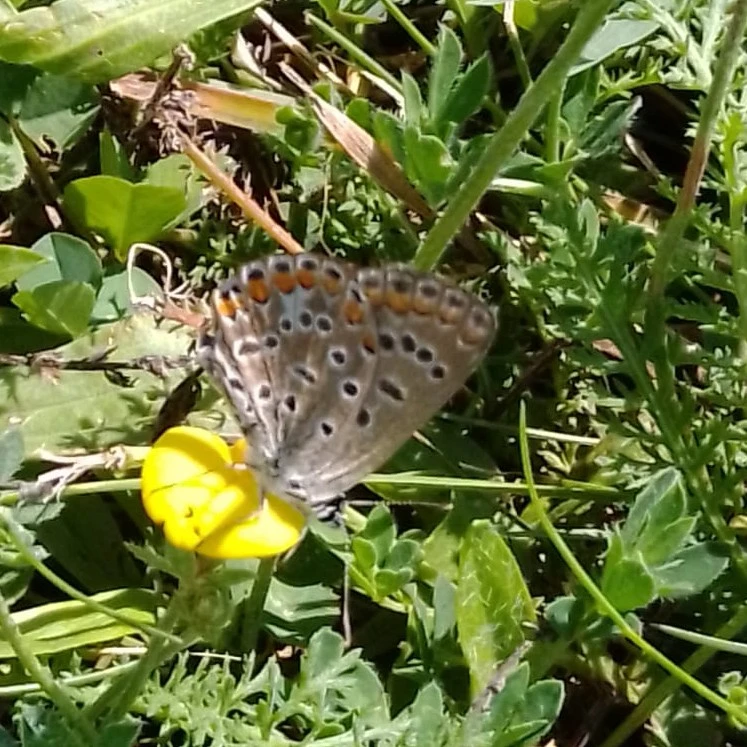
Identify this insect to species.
Polyommatus icarus
